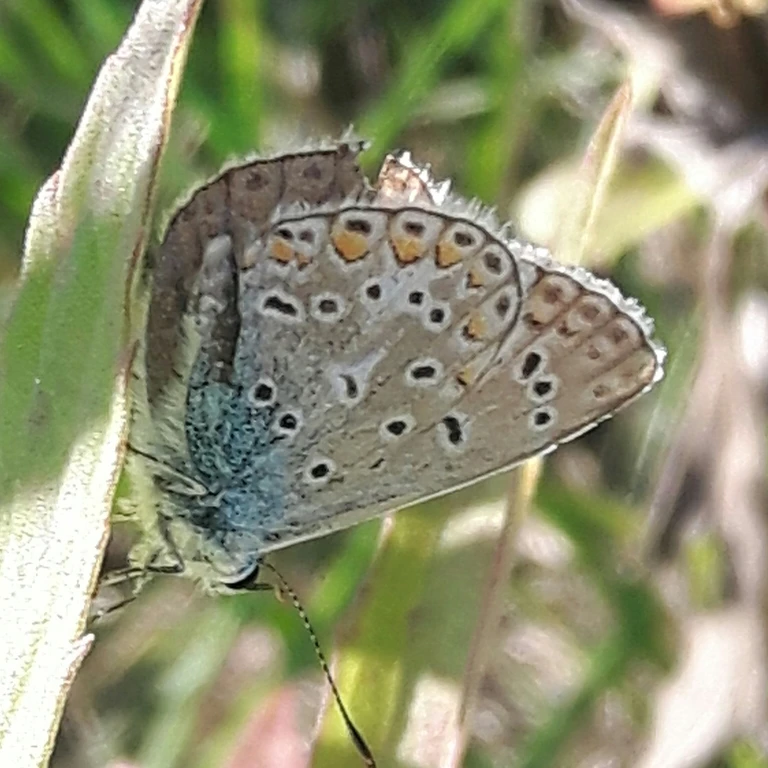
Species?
Polyommatus icarus
